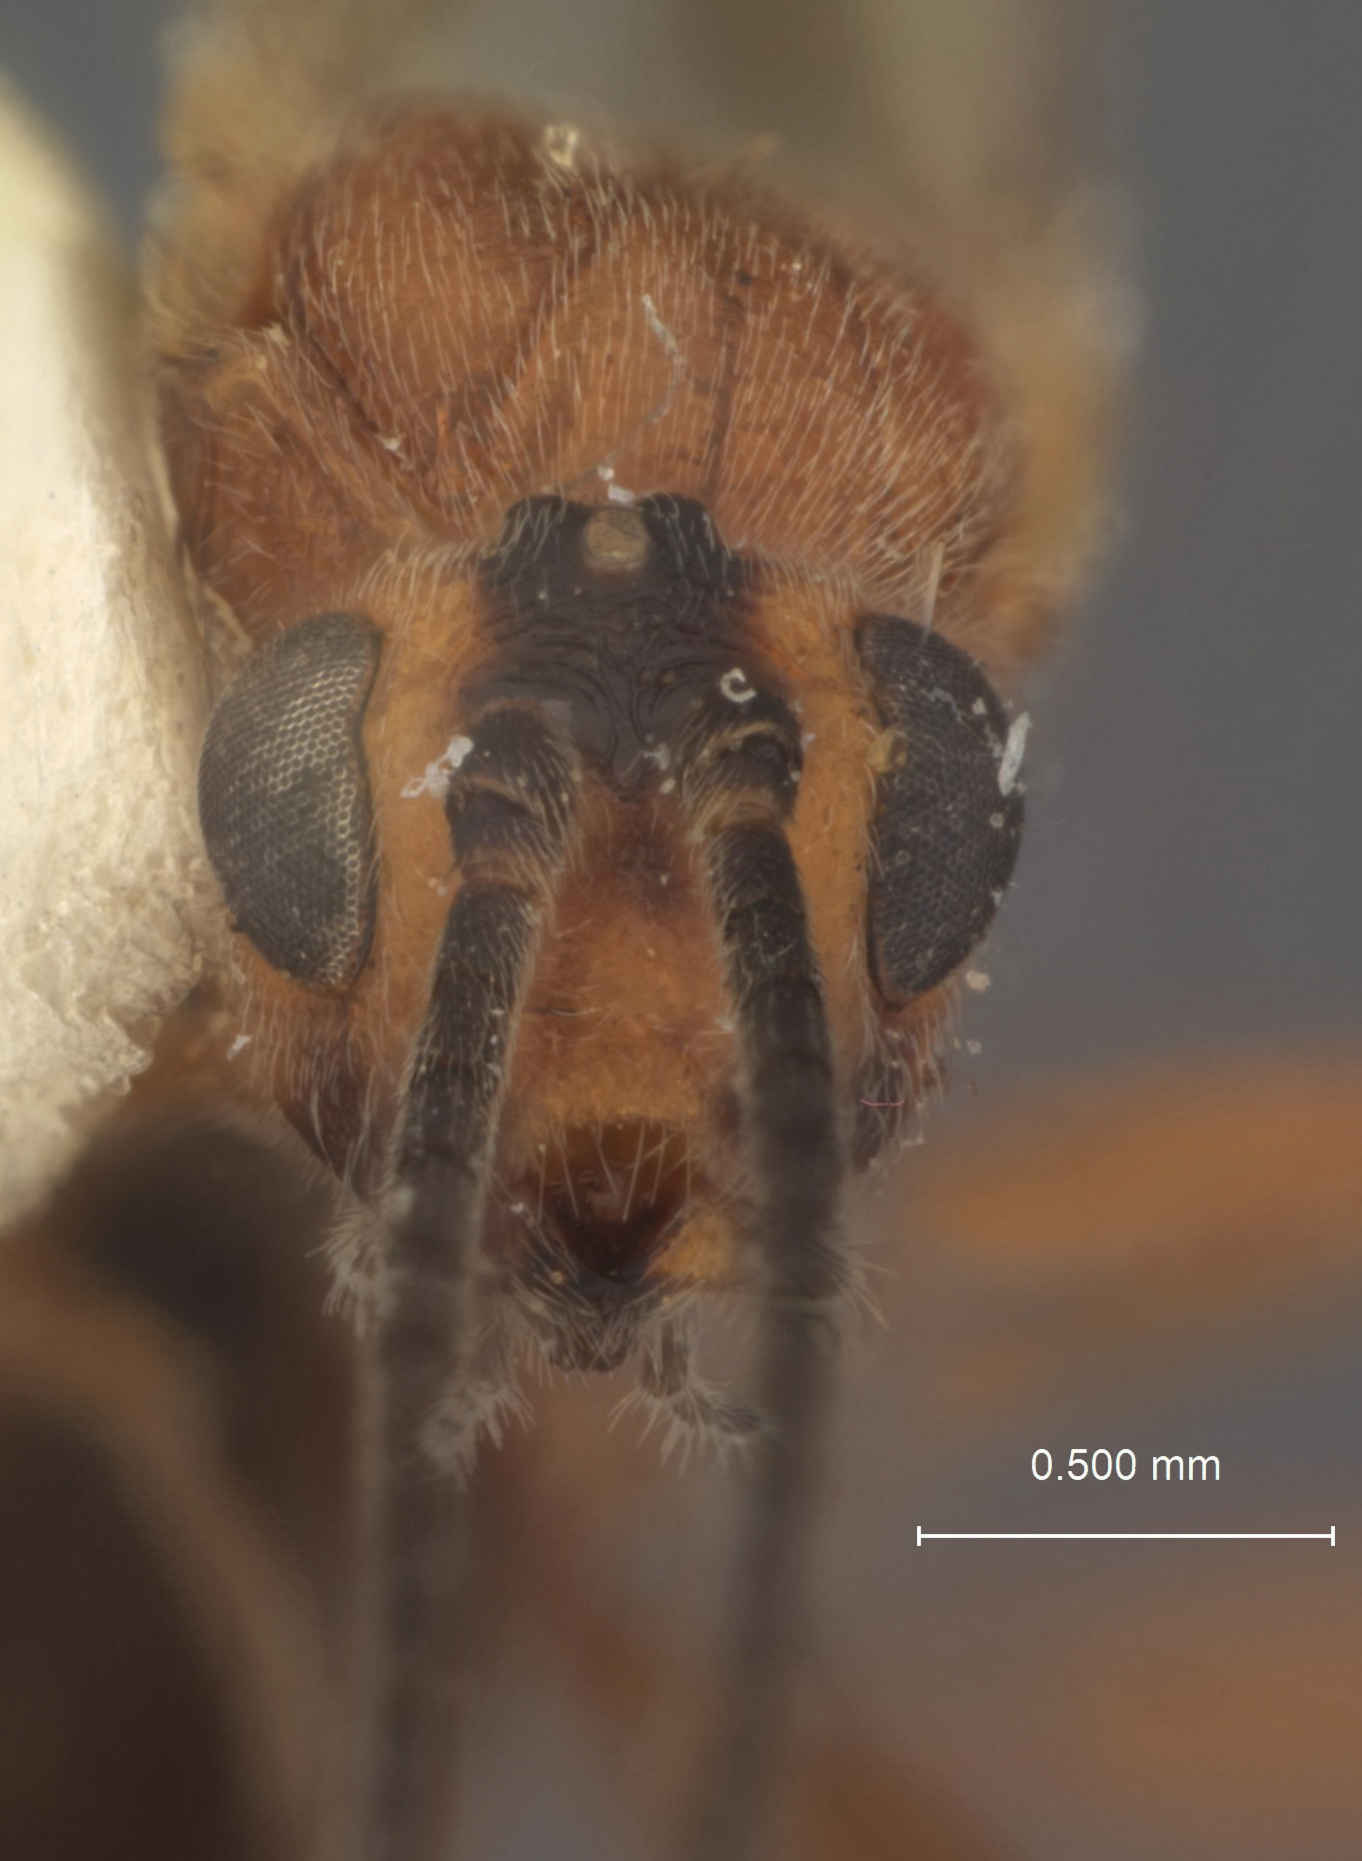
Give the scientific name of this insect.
Aleiodes dichromatus
